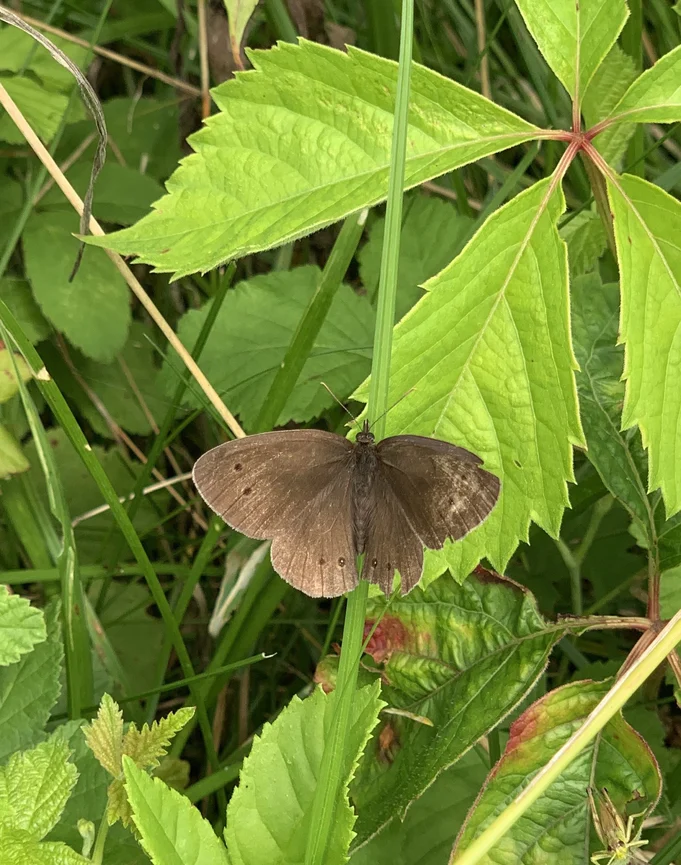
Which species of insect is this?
Aphantopus hyperantus
